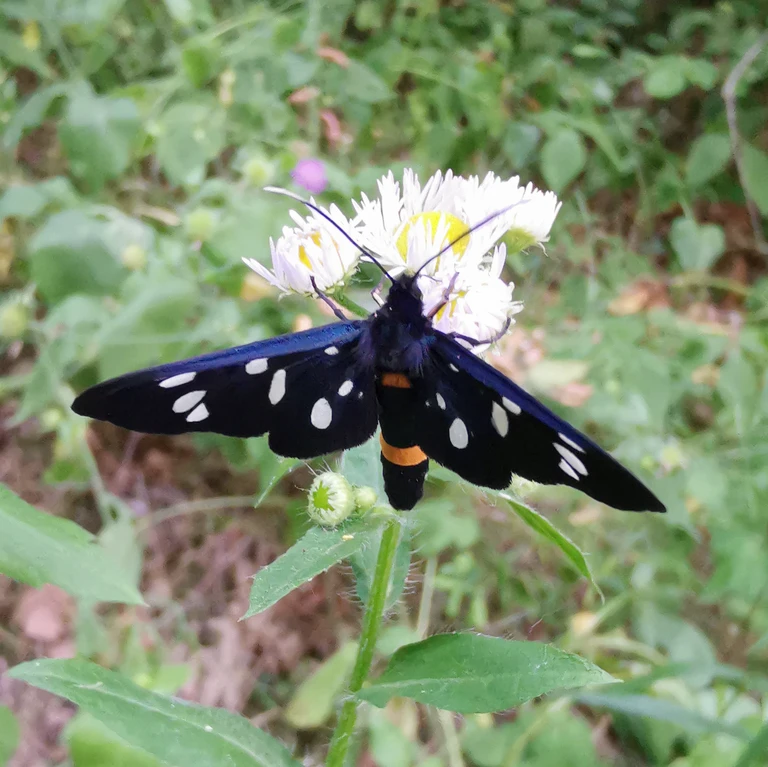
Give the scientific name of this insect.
Amata phegea
